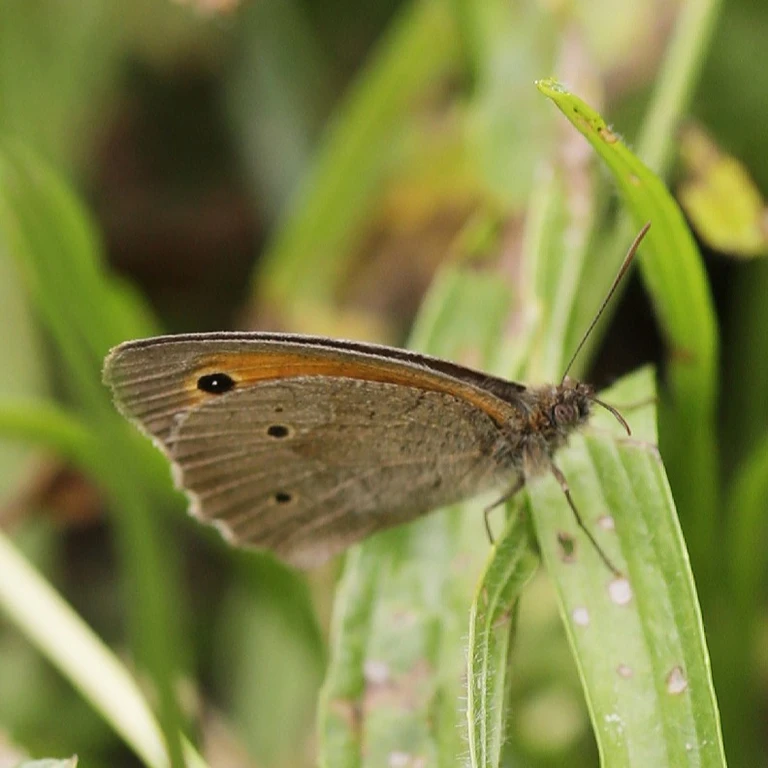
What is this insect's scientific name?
Maniola jurtina
